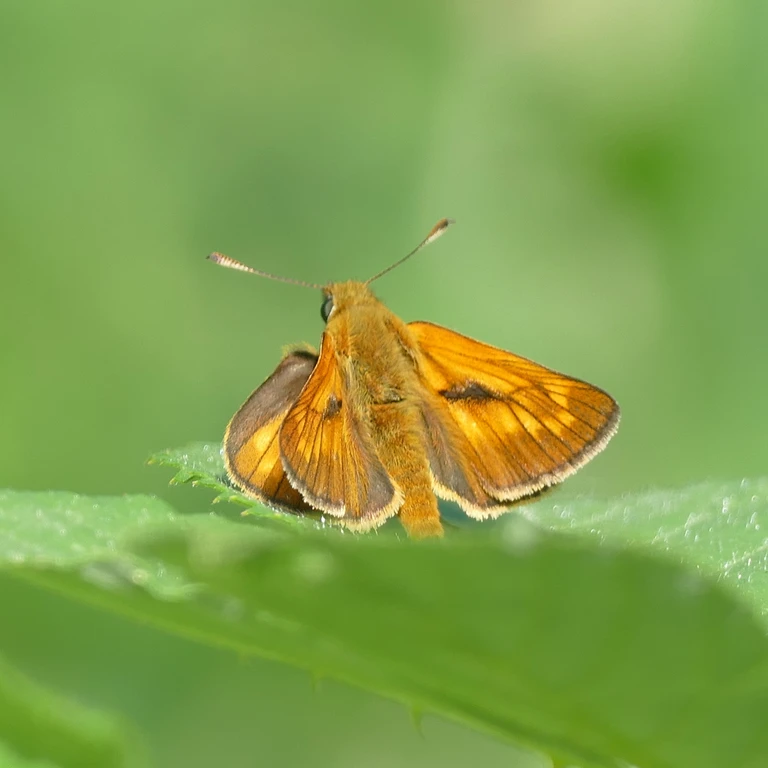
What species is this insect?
Ochlodes sylvanus (also Ochlodes venata)
